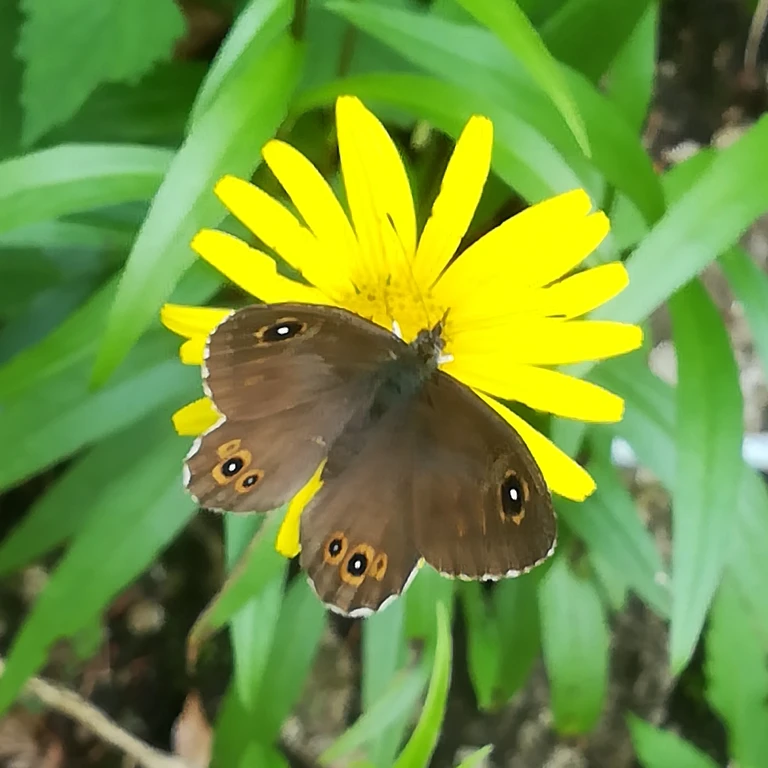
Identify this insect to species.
Lasiommata maera (also Pararge maera)
